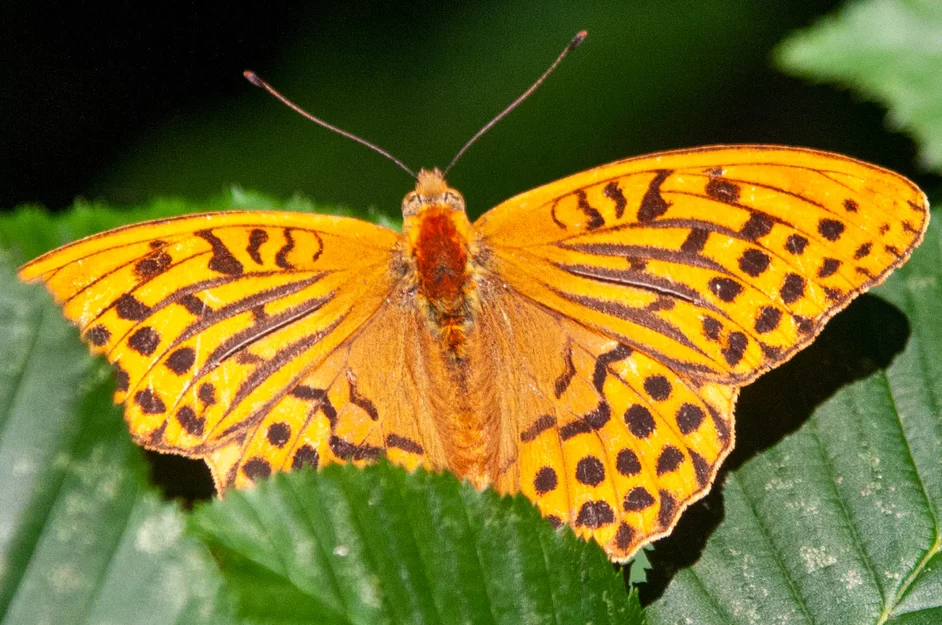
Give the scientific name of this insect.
Argynnis paphia
